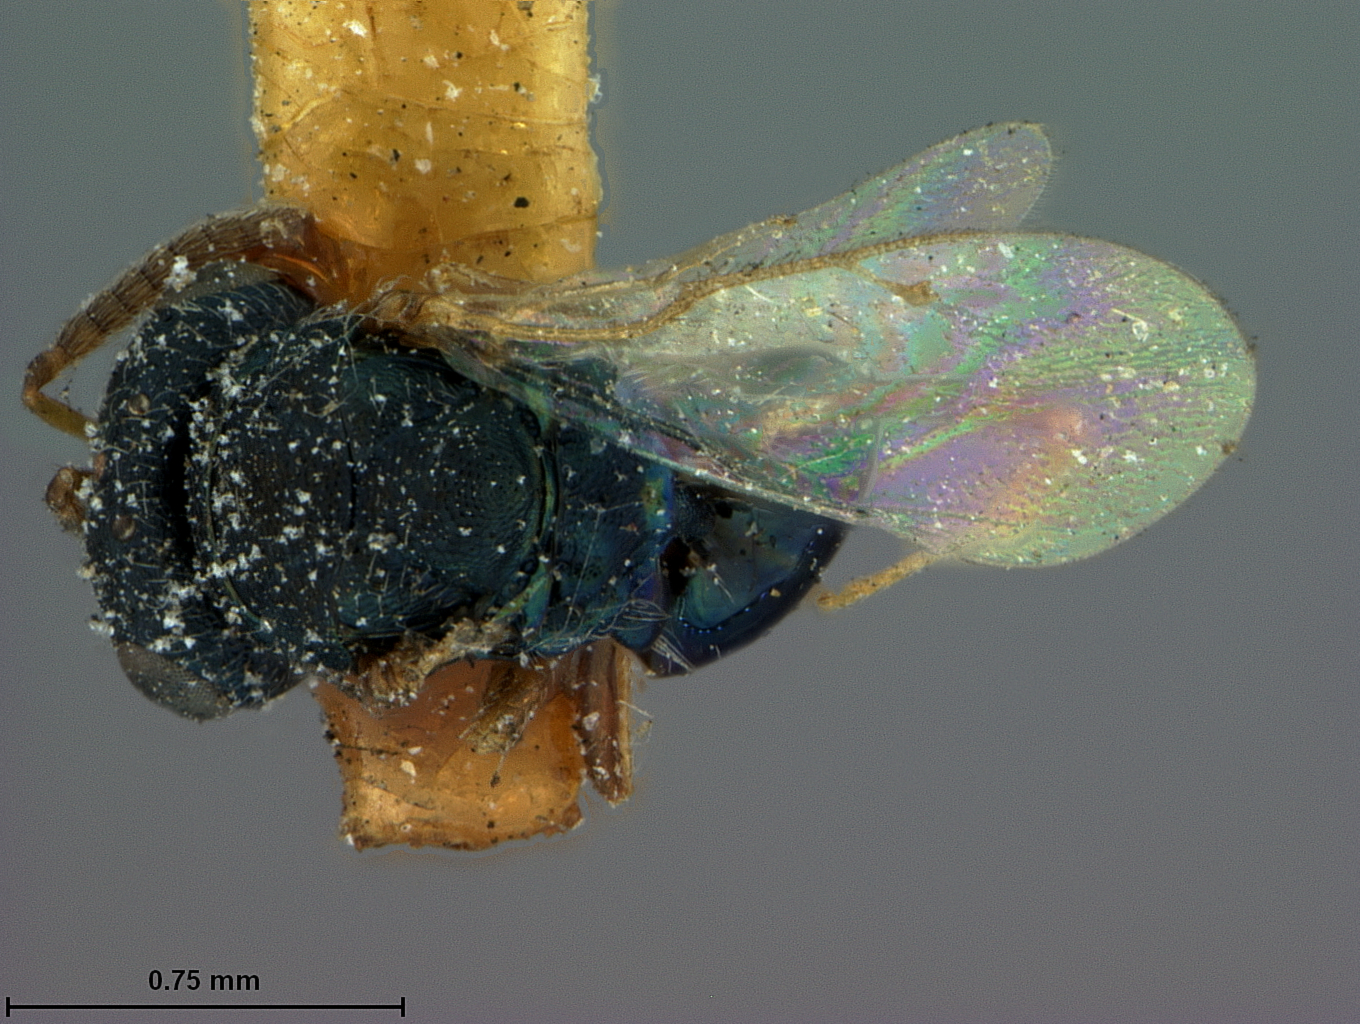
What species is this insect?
Trigonogastra hakonensis
